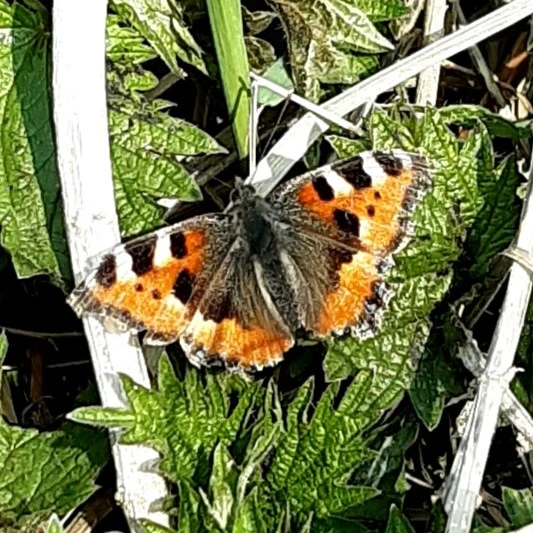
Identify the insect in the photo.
Aglais urticae
